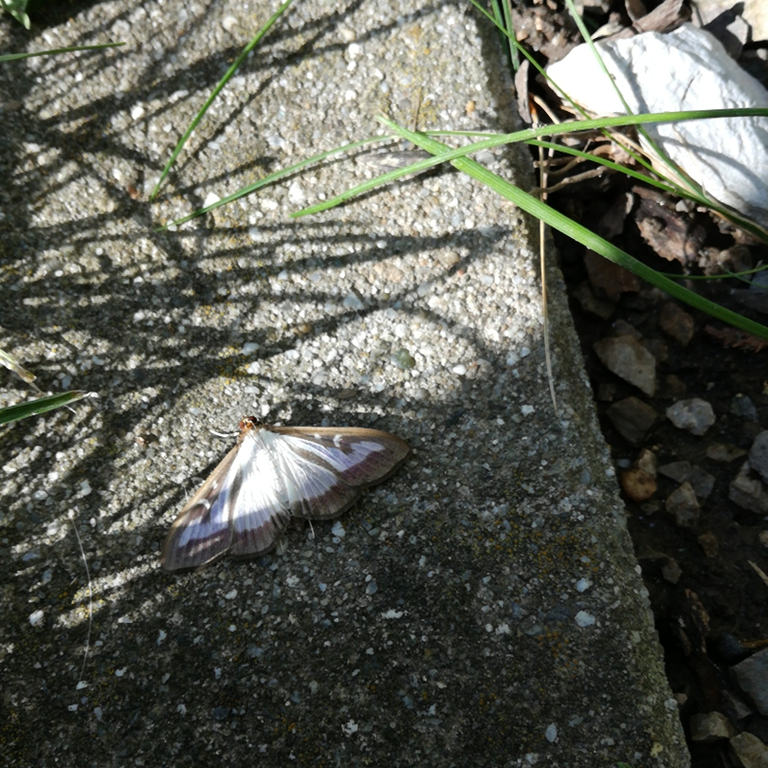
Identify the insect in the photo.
Cydalima perspectalis
